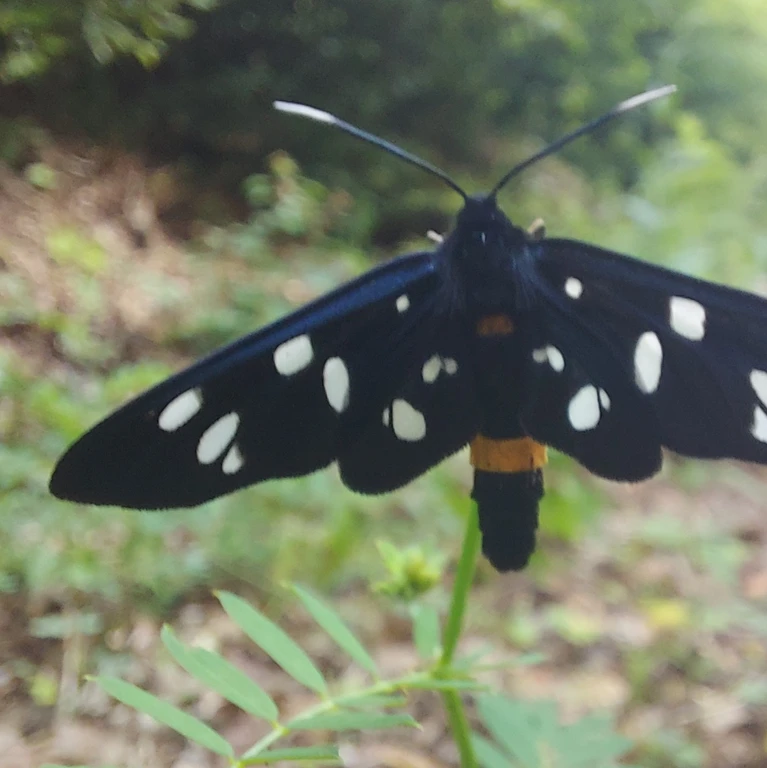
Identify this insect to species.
Amata phegea
